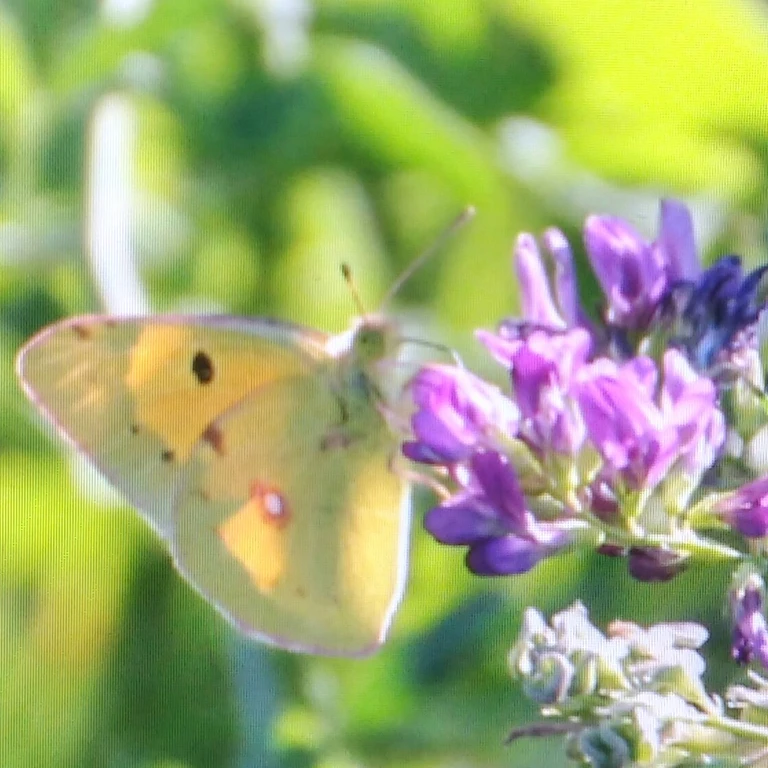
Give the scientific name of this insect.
Colias croceus
